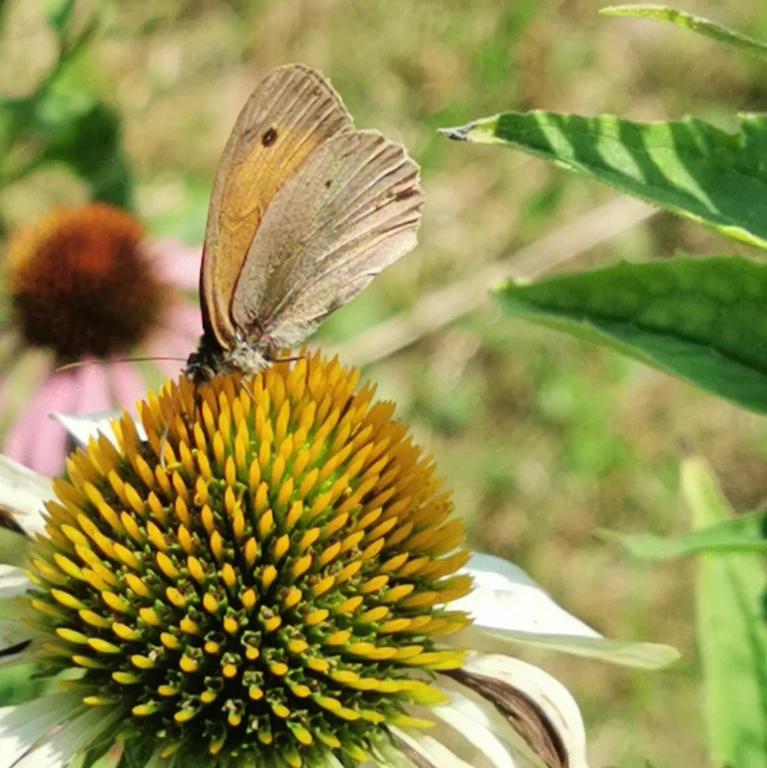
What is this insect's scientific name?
Maniola jurtina
